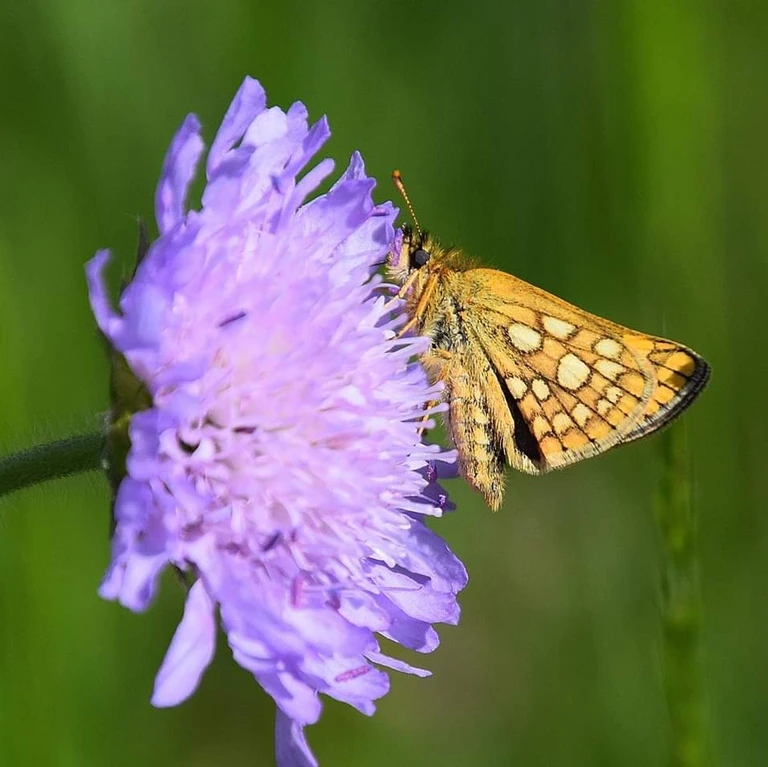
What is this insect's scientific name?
Carterocephalus palaemon
